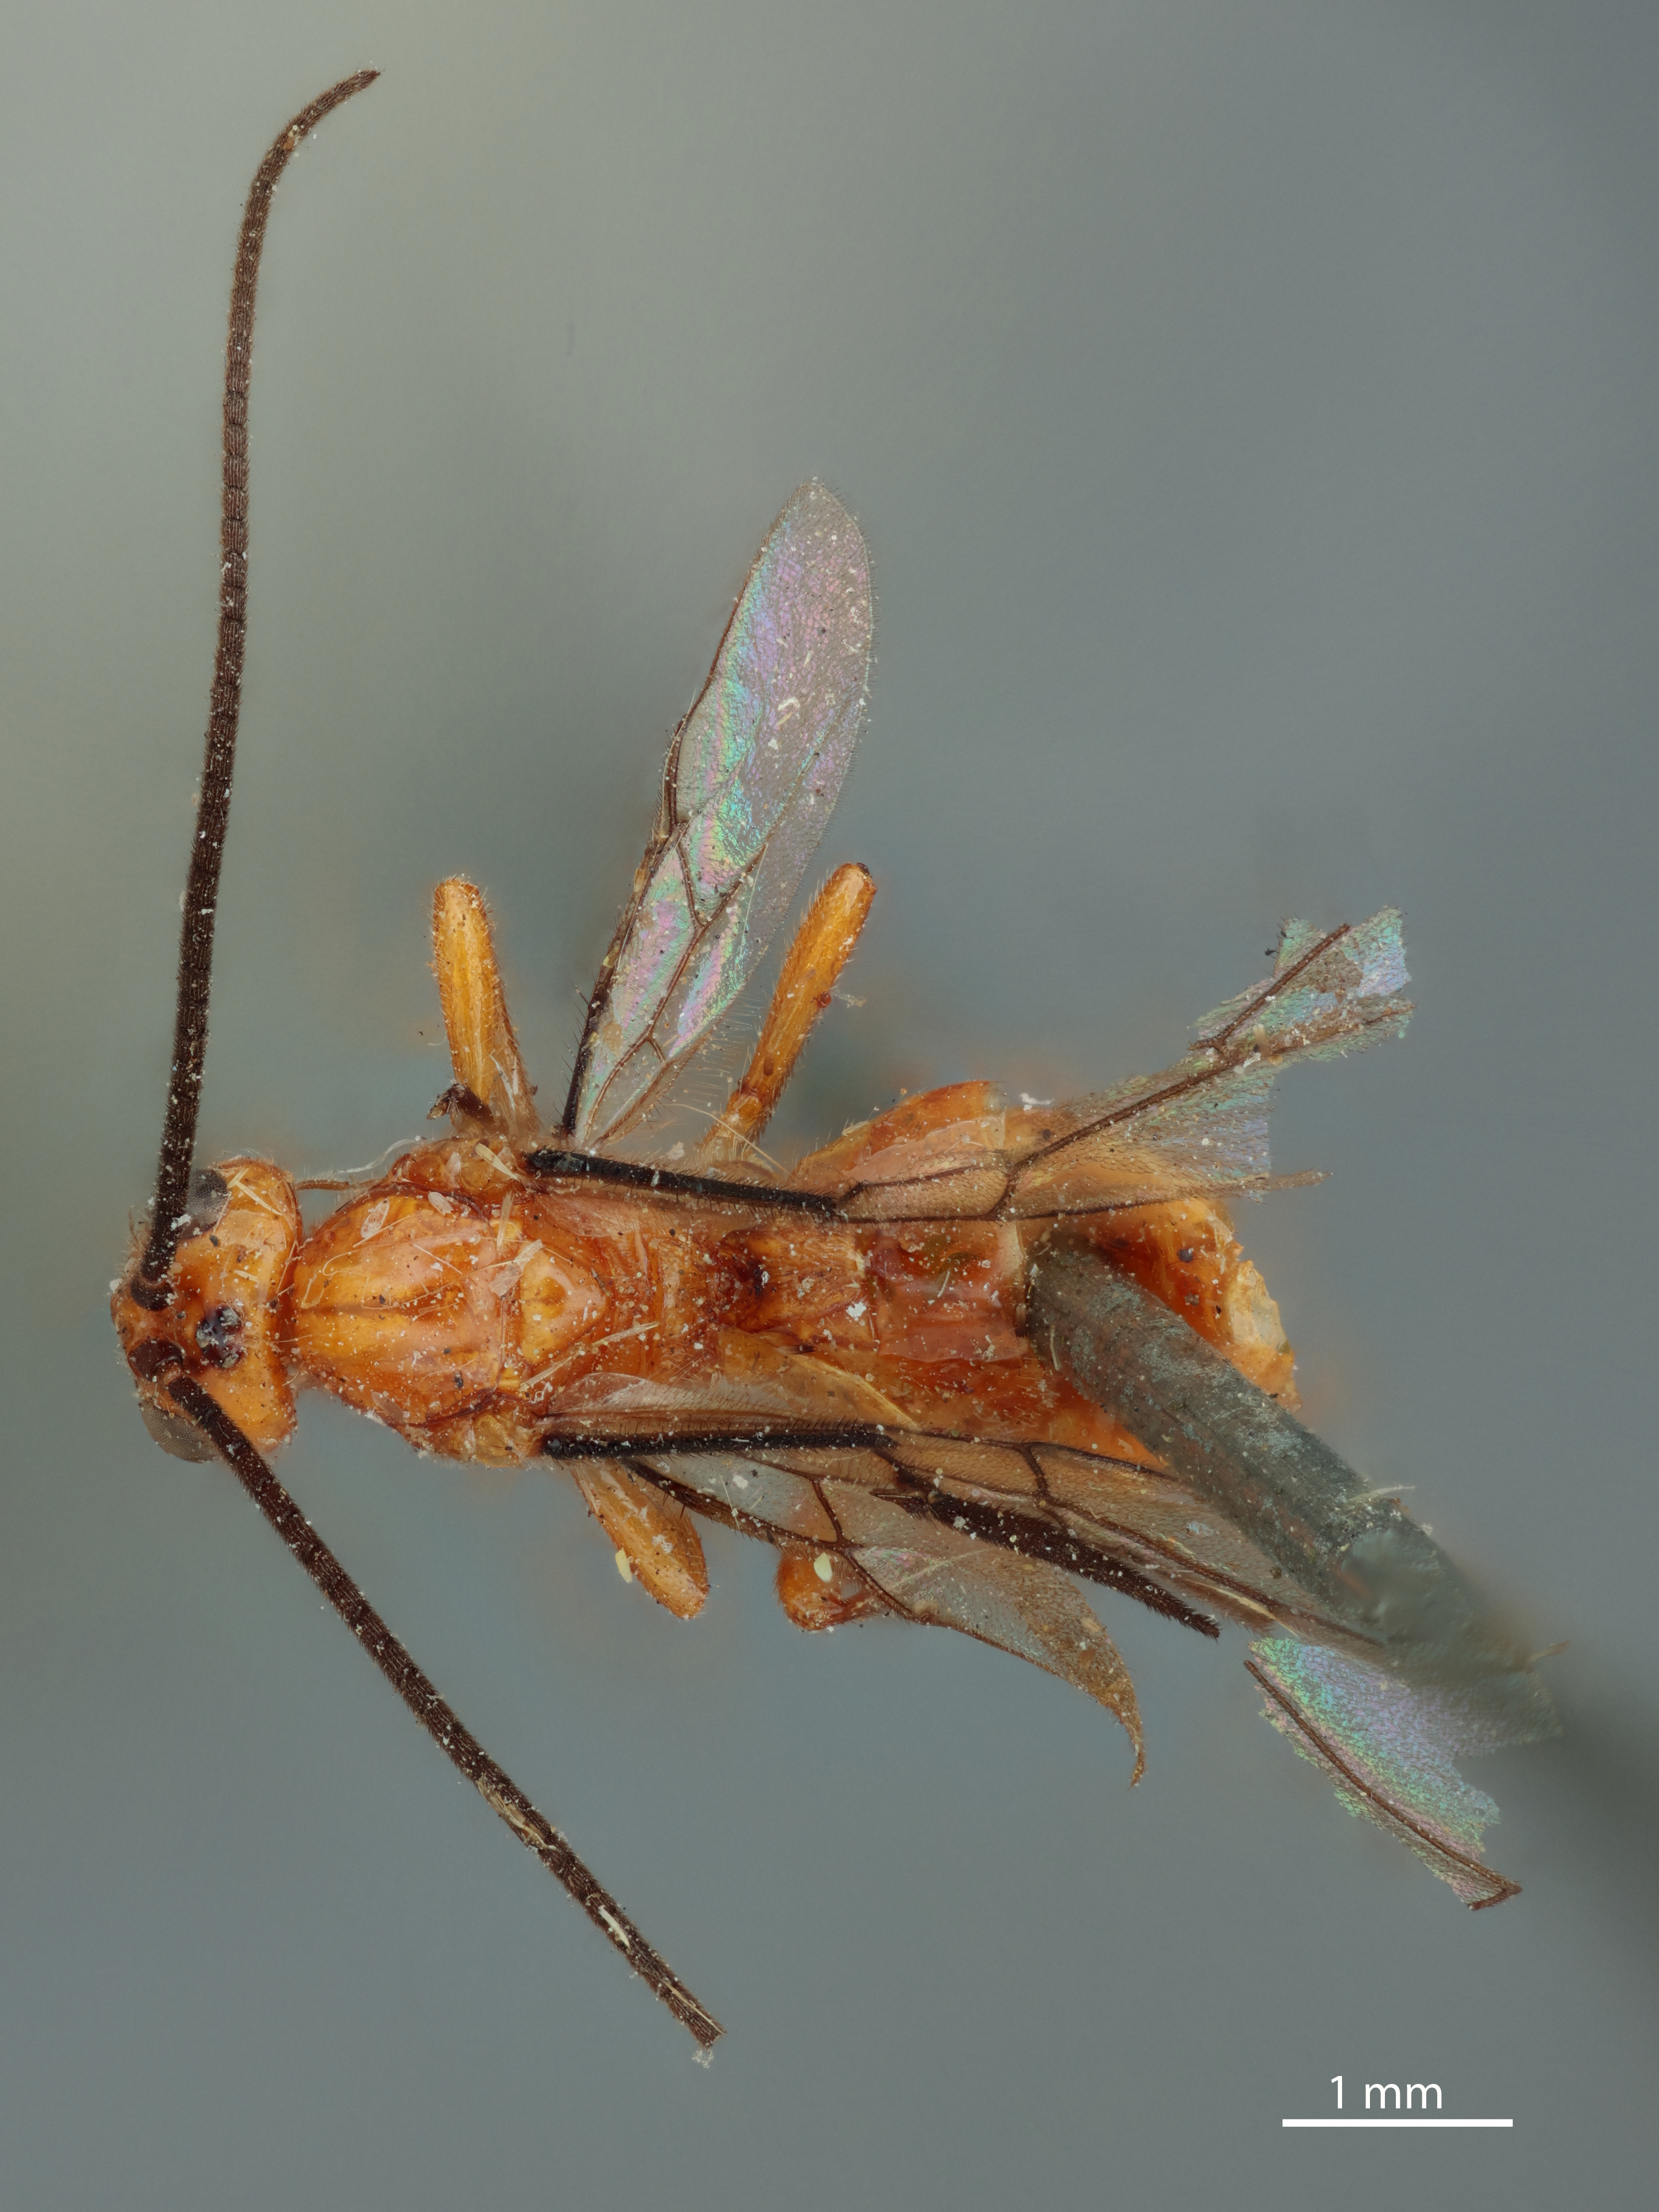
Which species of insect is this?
Opius brunneitarsis
